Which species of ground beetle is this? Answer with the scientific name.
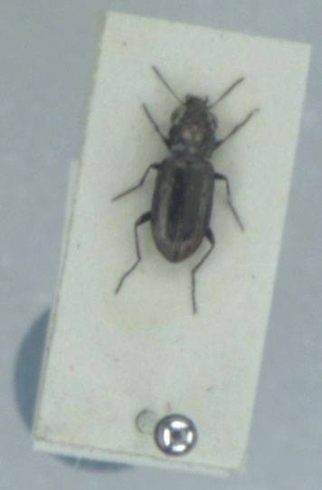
Notiophilus substriatus
